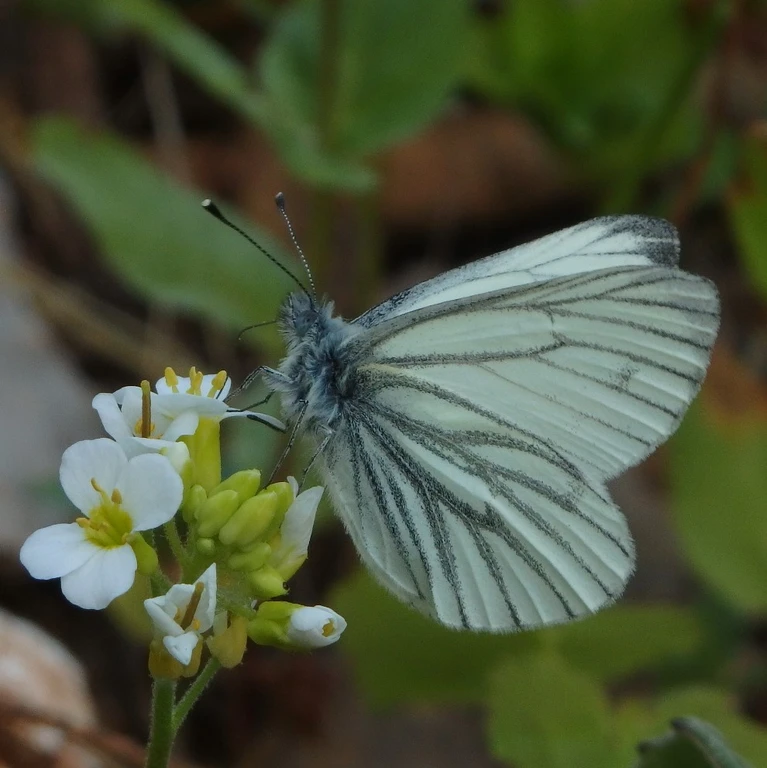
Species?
Pieris bryoniae
